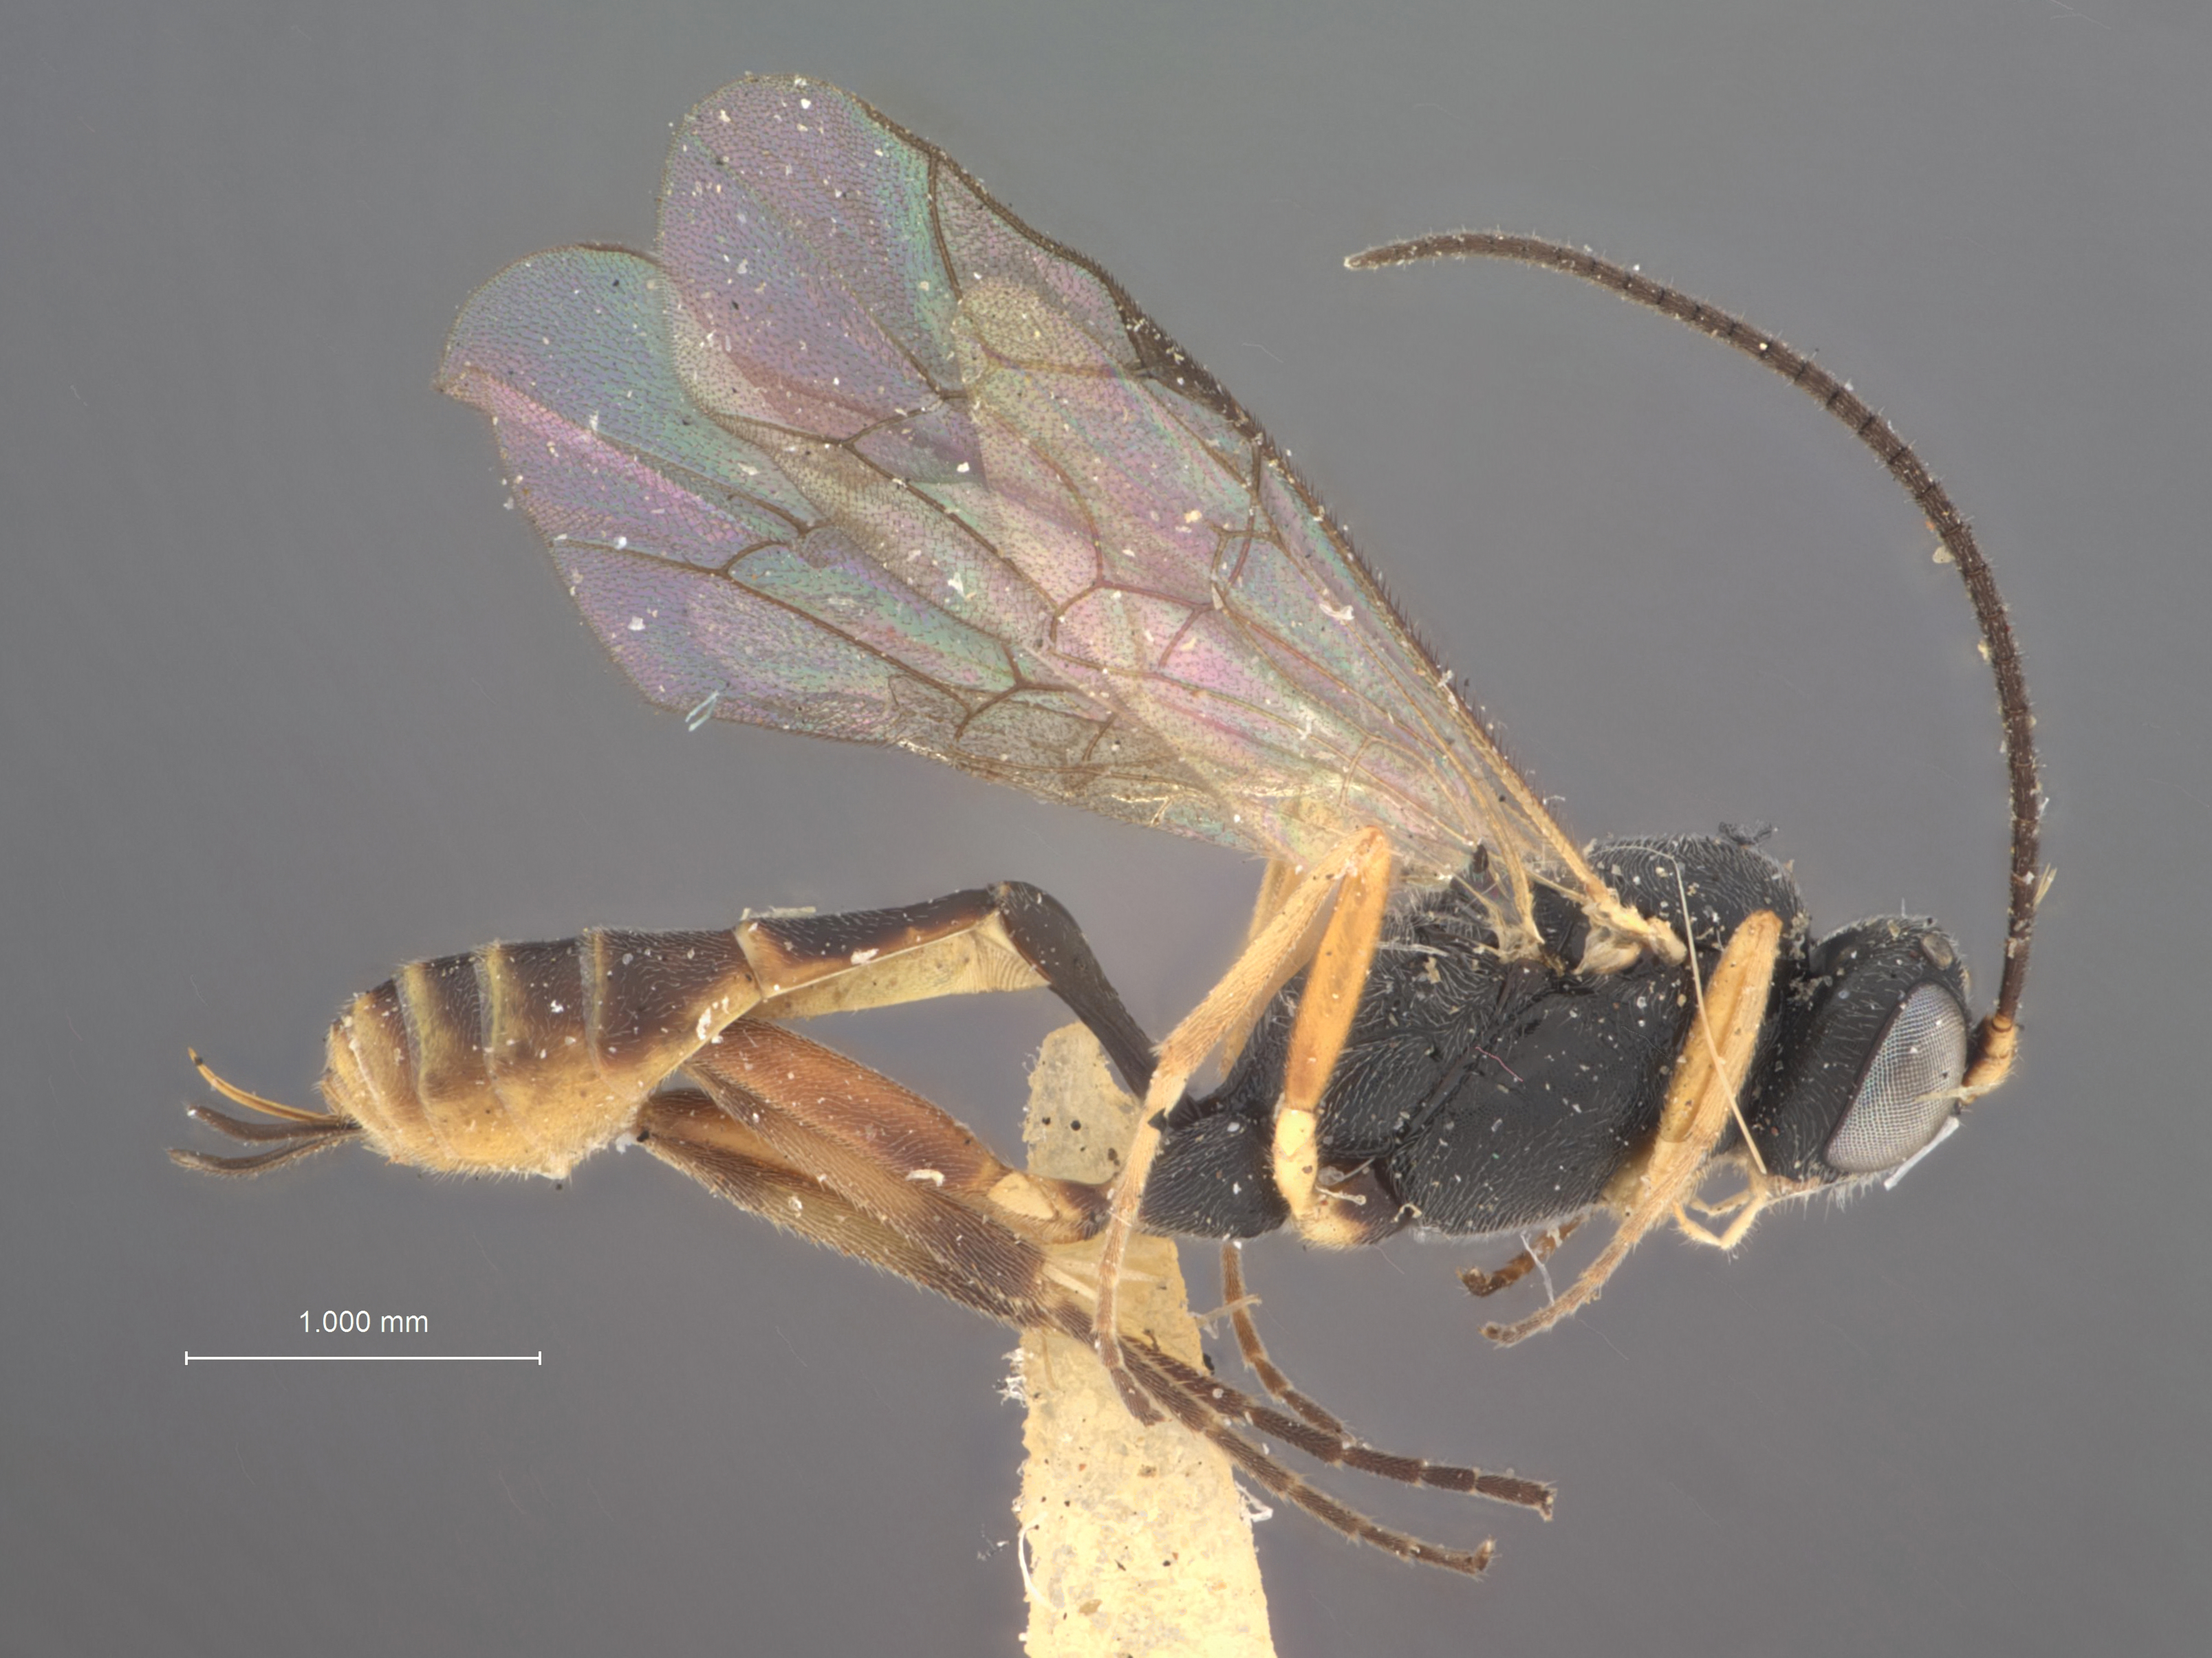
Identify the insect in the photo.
Phaedroctonus argyresthiae
